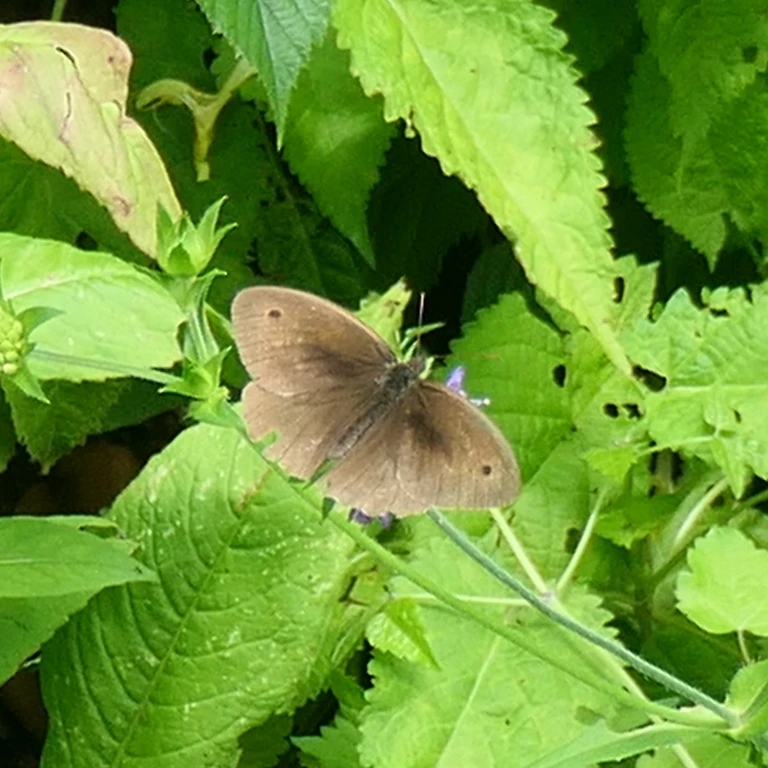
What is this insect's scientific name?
Maniola jurtina
